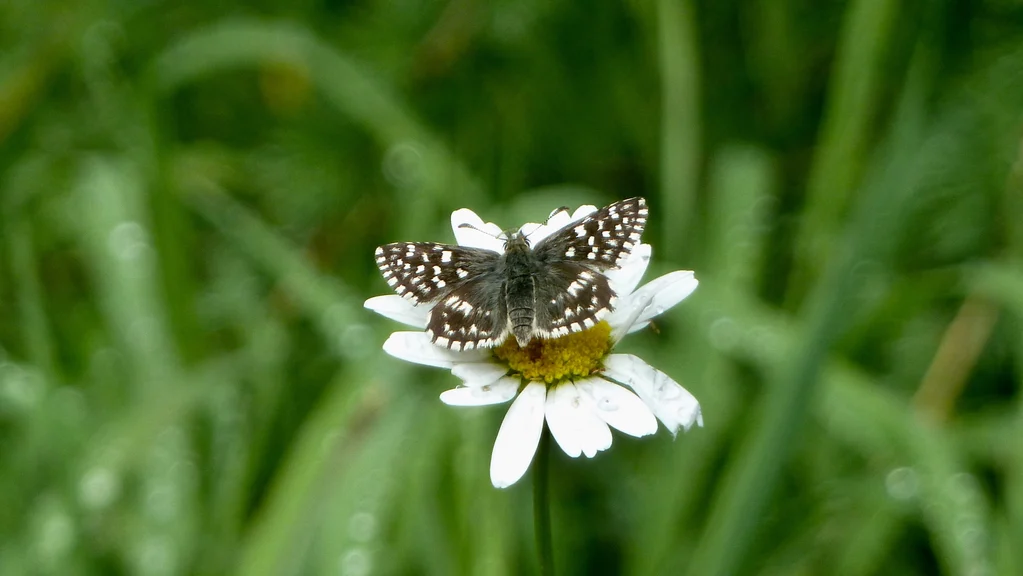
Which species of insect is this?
Pyrgus malvae
